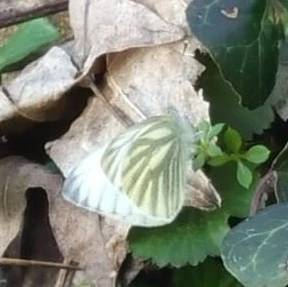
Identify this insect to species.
Pieris napi
